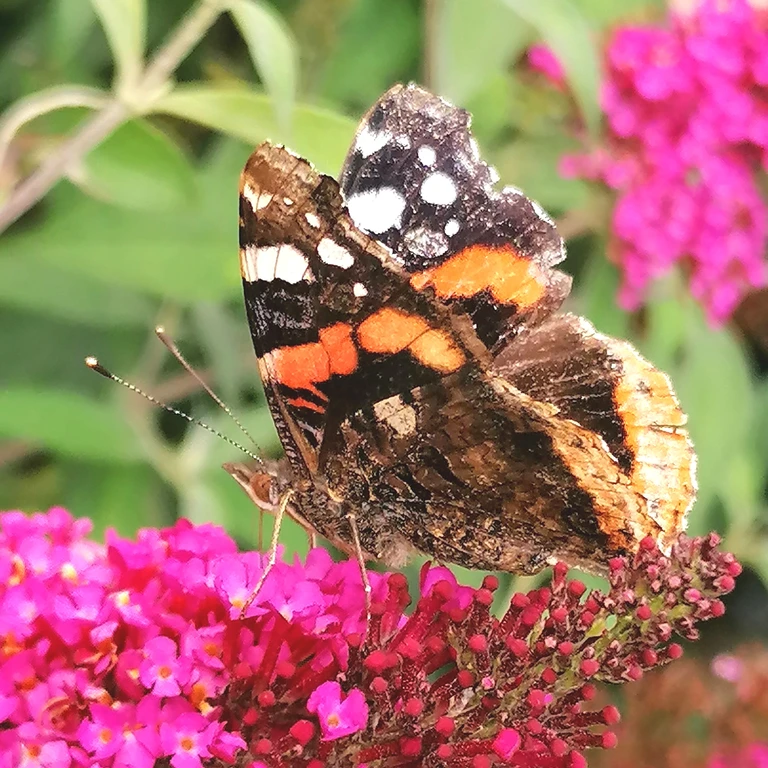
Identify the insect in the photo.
Vanessa atalanta
